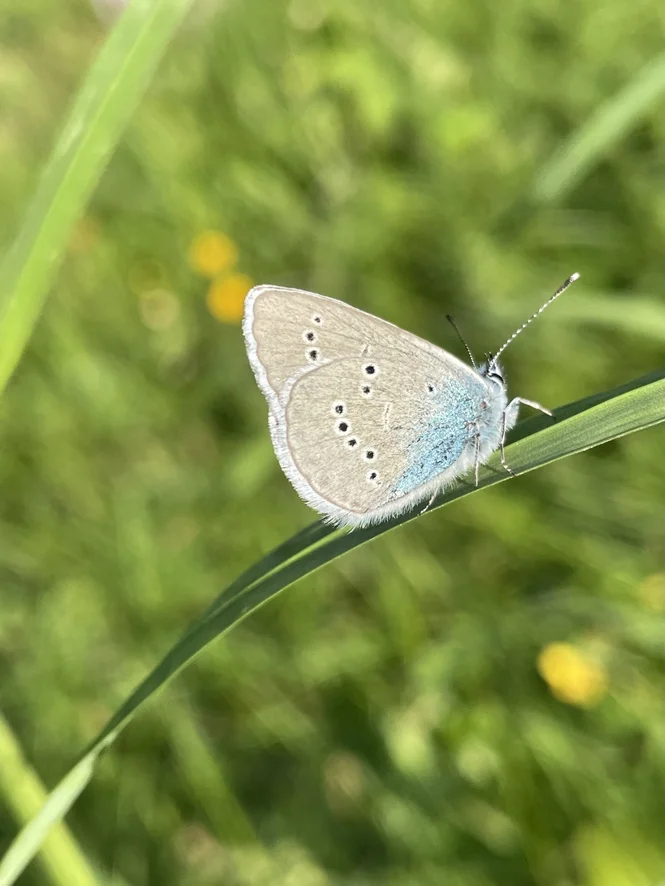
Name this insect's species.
Cyaniris semiargus
